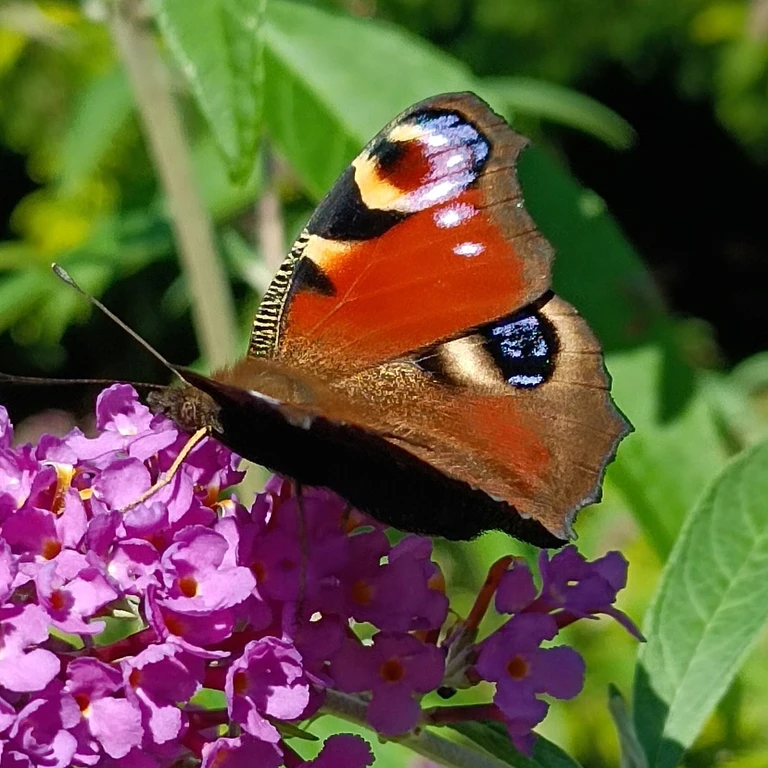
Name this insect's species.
Aglais io
